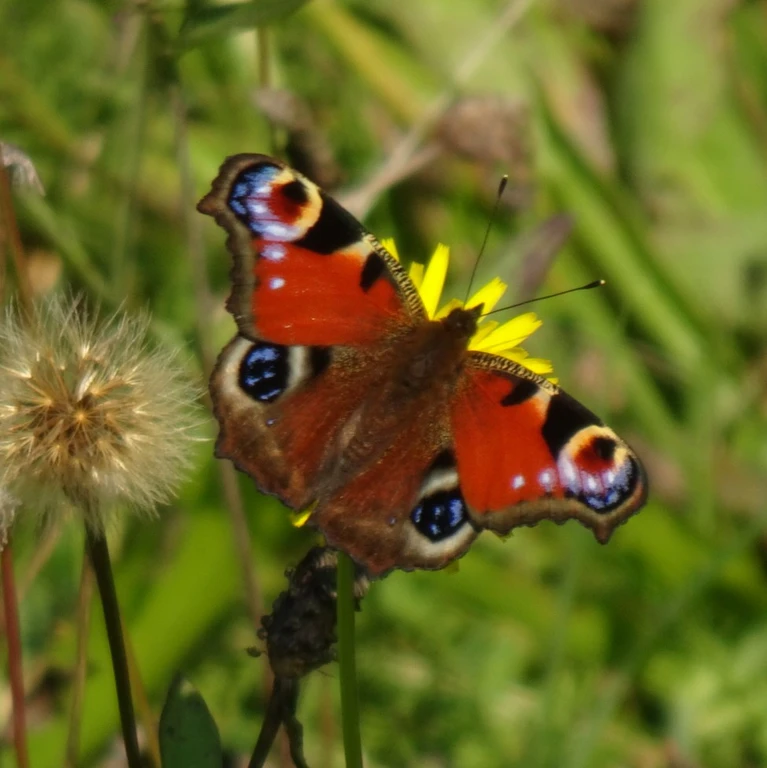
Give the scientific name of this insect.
Aglais io
